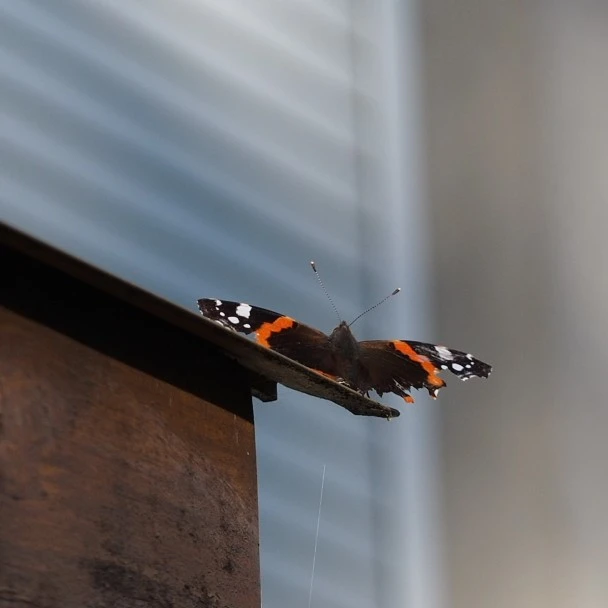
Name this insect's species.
Vanessa atalanta
